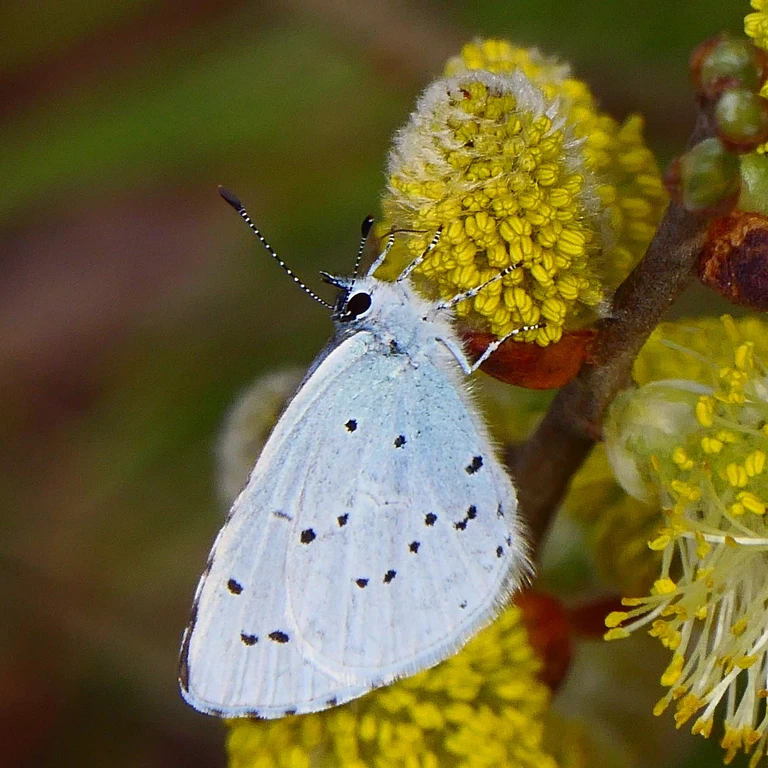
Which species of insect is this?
Celastrina argiolus
